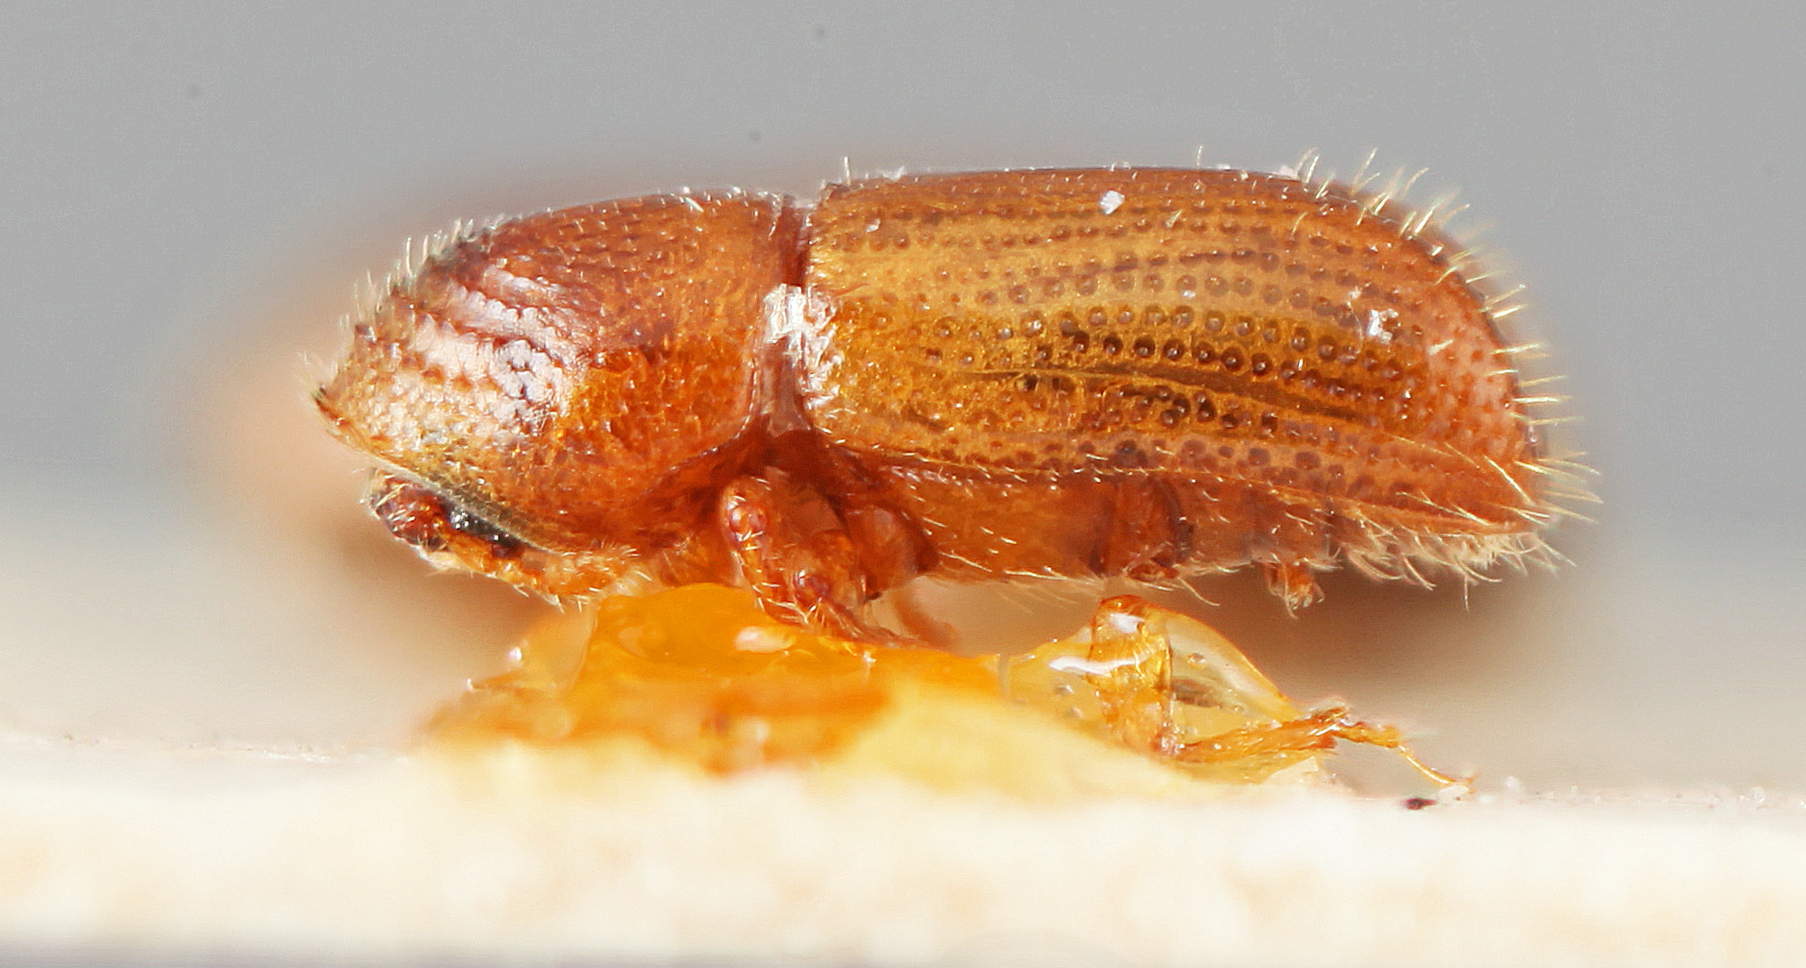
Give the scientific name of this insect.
Pityophthorus subconcentralis
